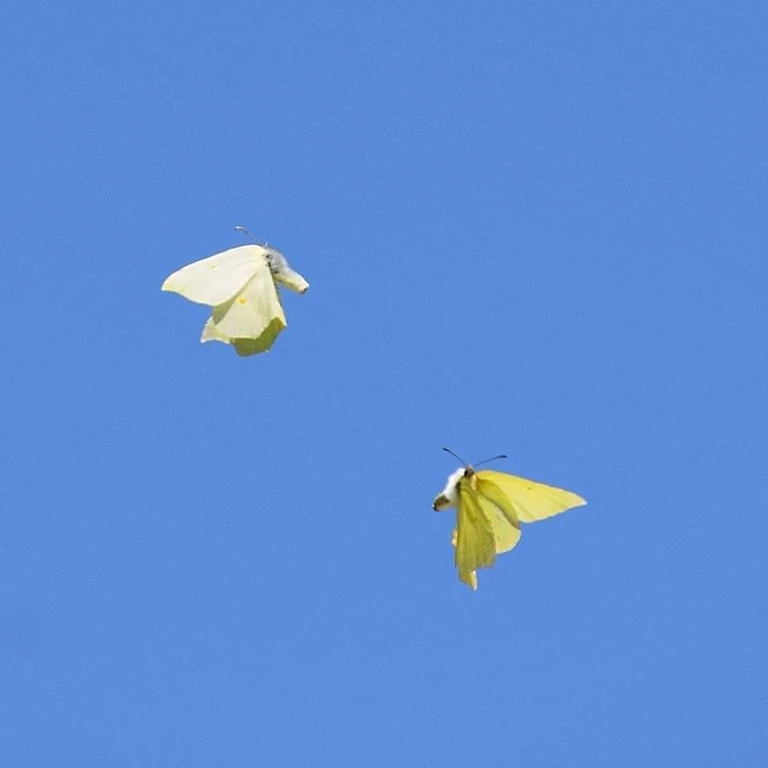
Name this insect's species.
Gonepteryx rhamni
